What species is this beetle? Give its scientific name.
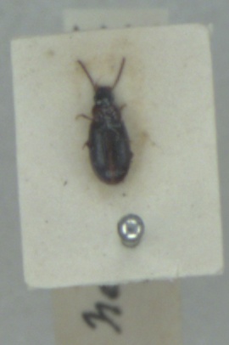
Bradycellus ruficollis
